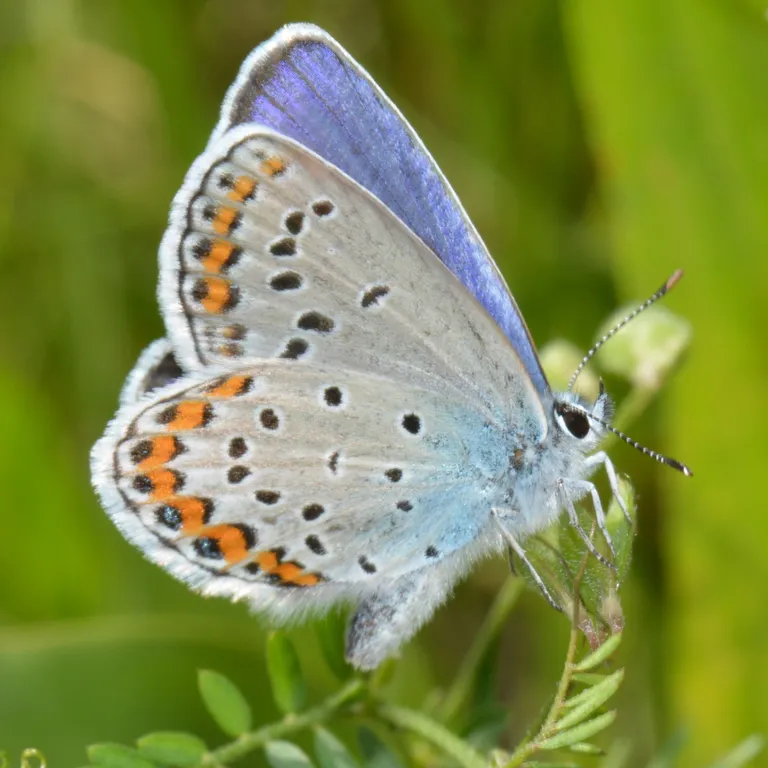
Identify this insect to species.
Plebejus argyrognomon
